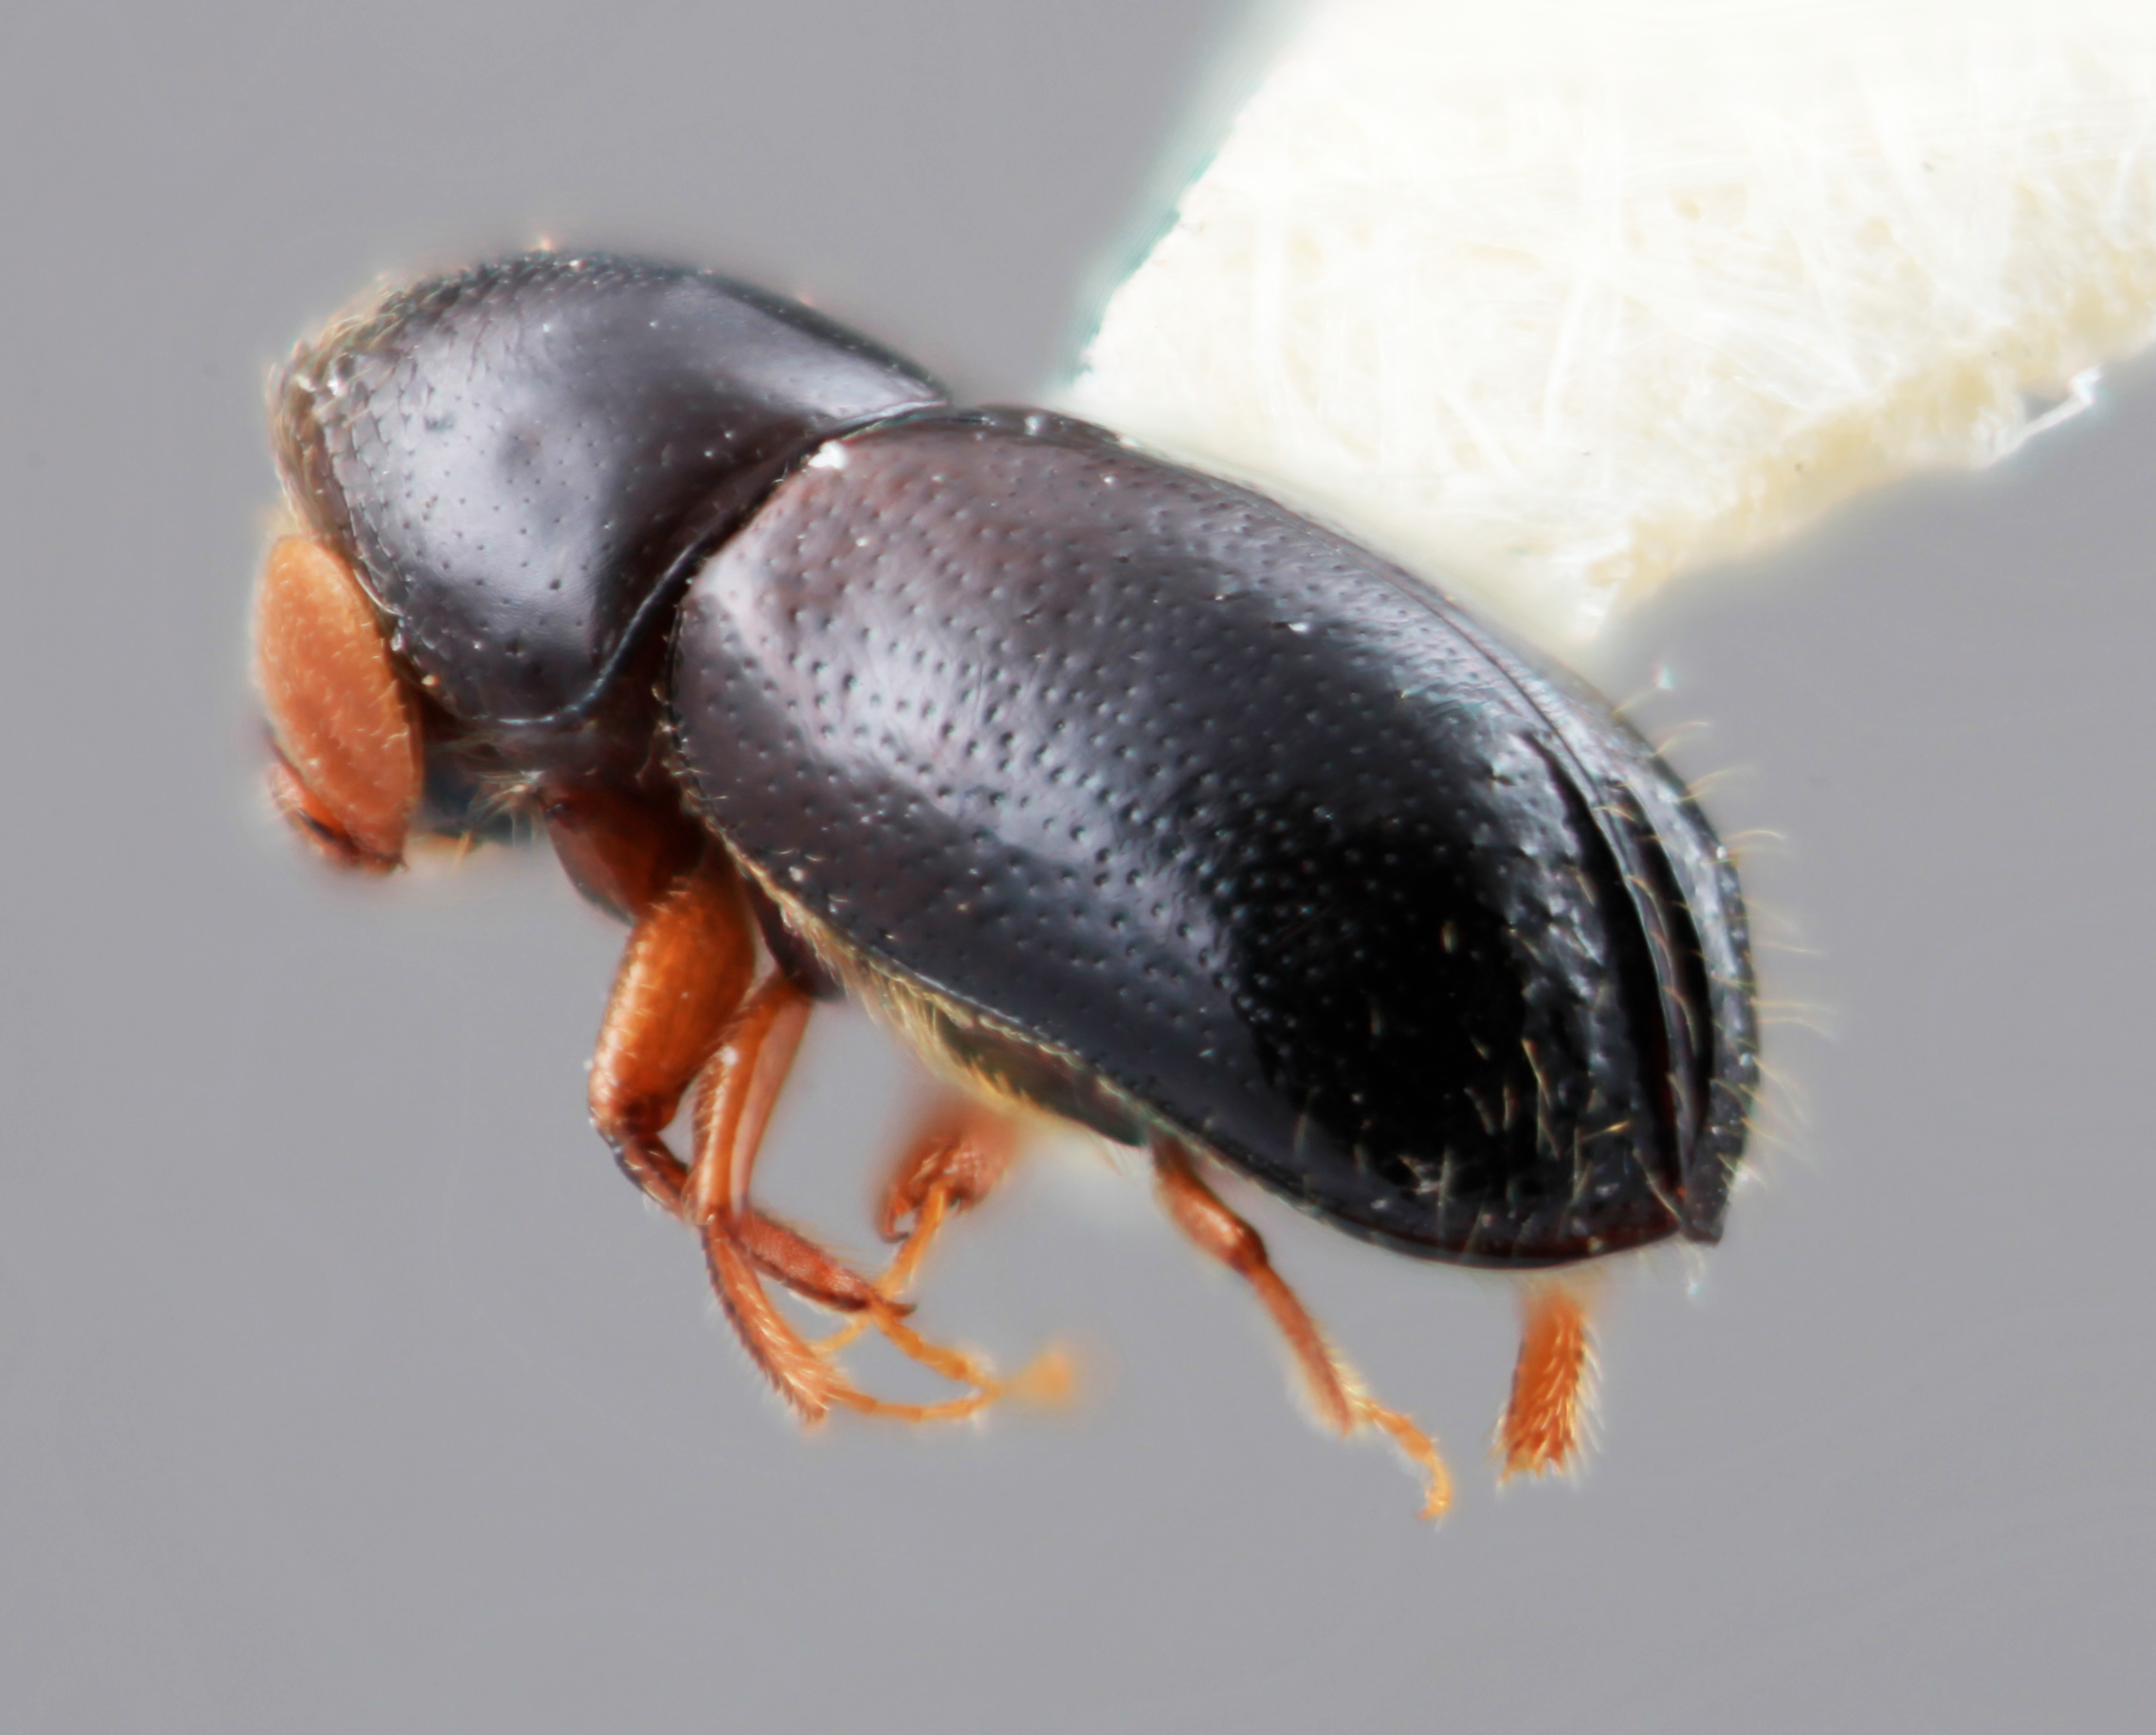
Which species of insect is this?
Corthylus equihuai
